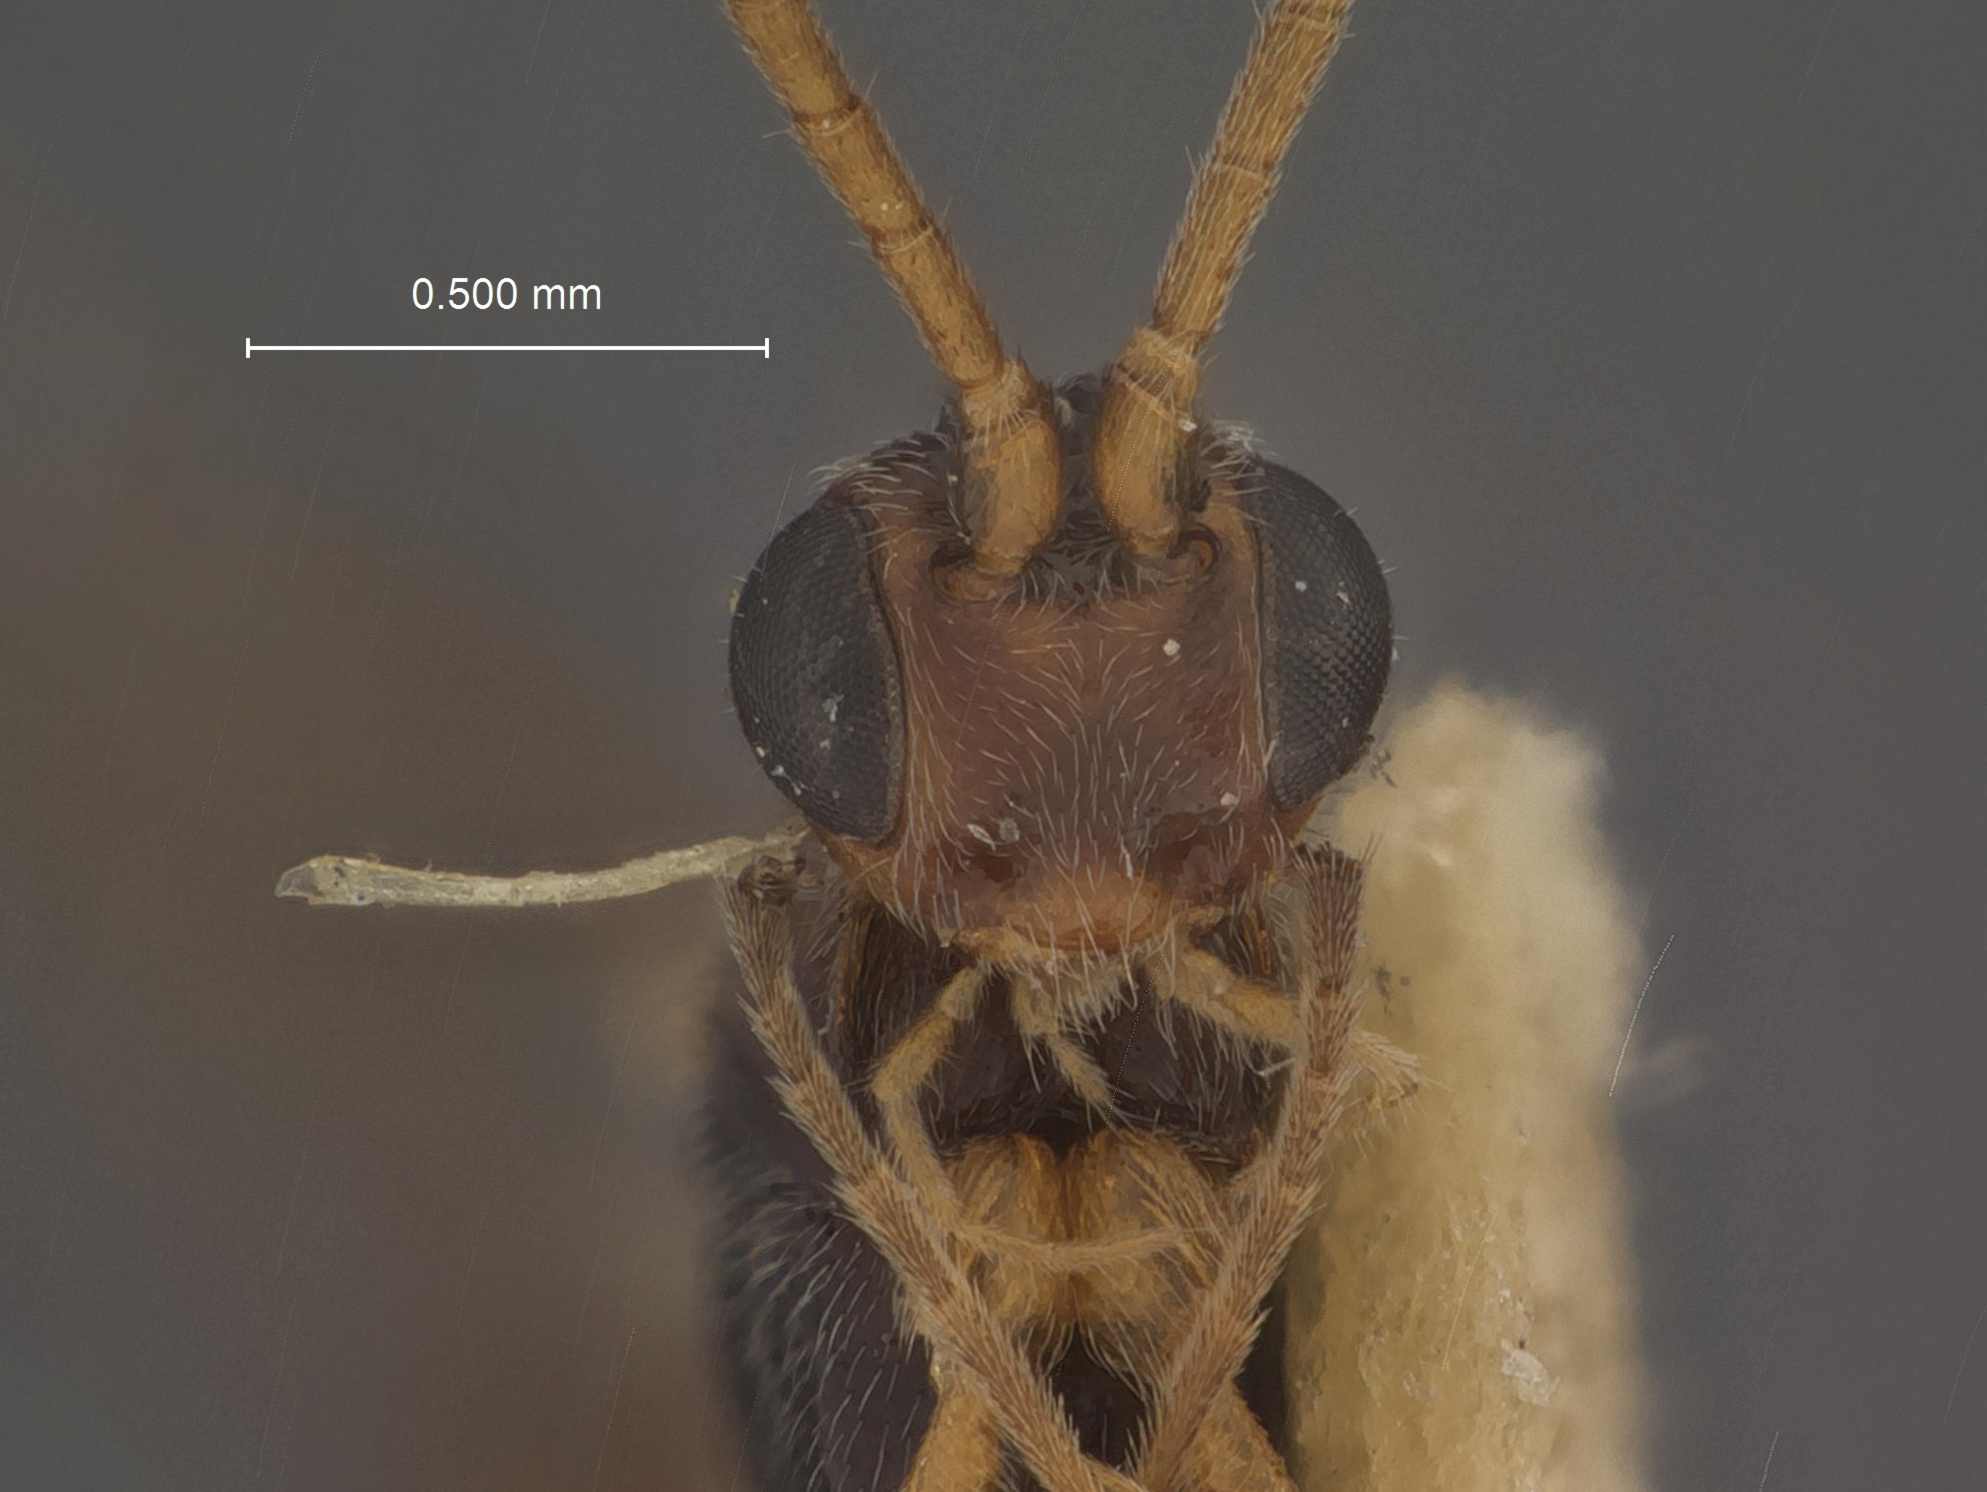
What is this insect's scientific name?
Orgilus macrurus
